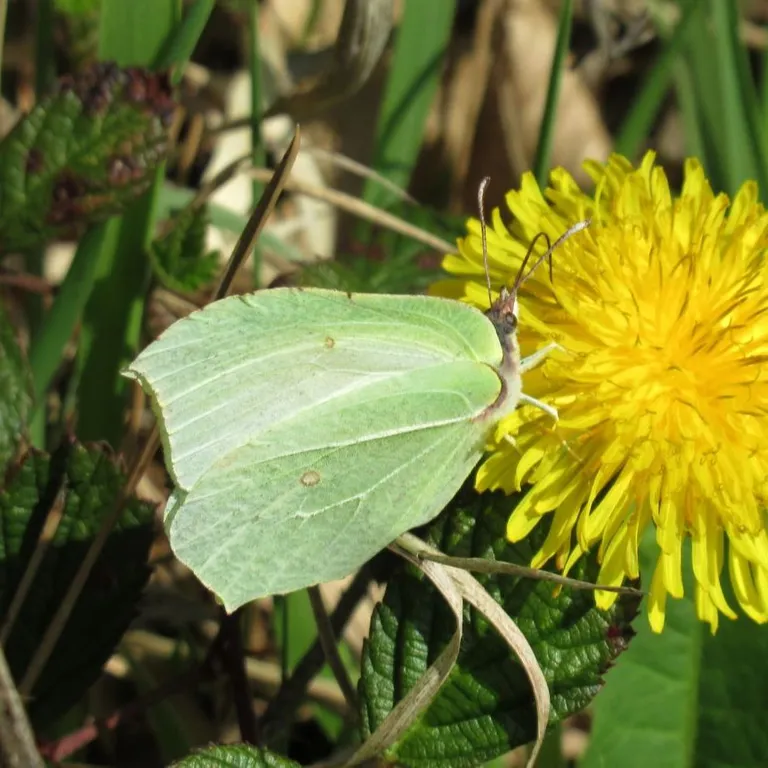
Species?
Gonepteryx rhamni
